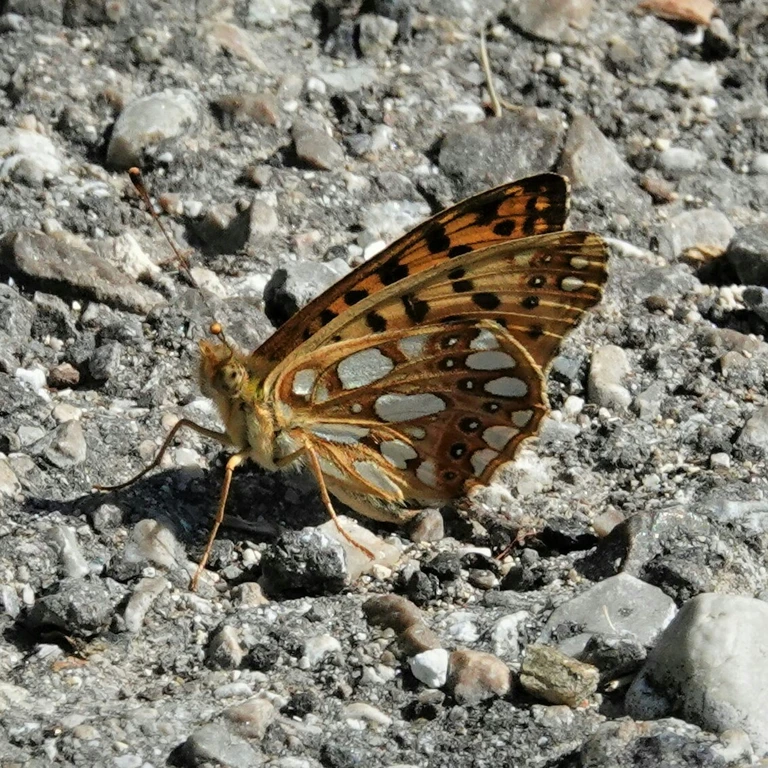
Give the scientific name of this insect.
Issoria lathonia
